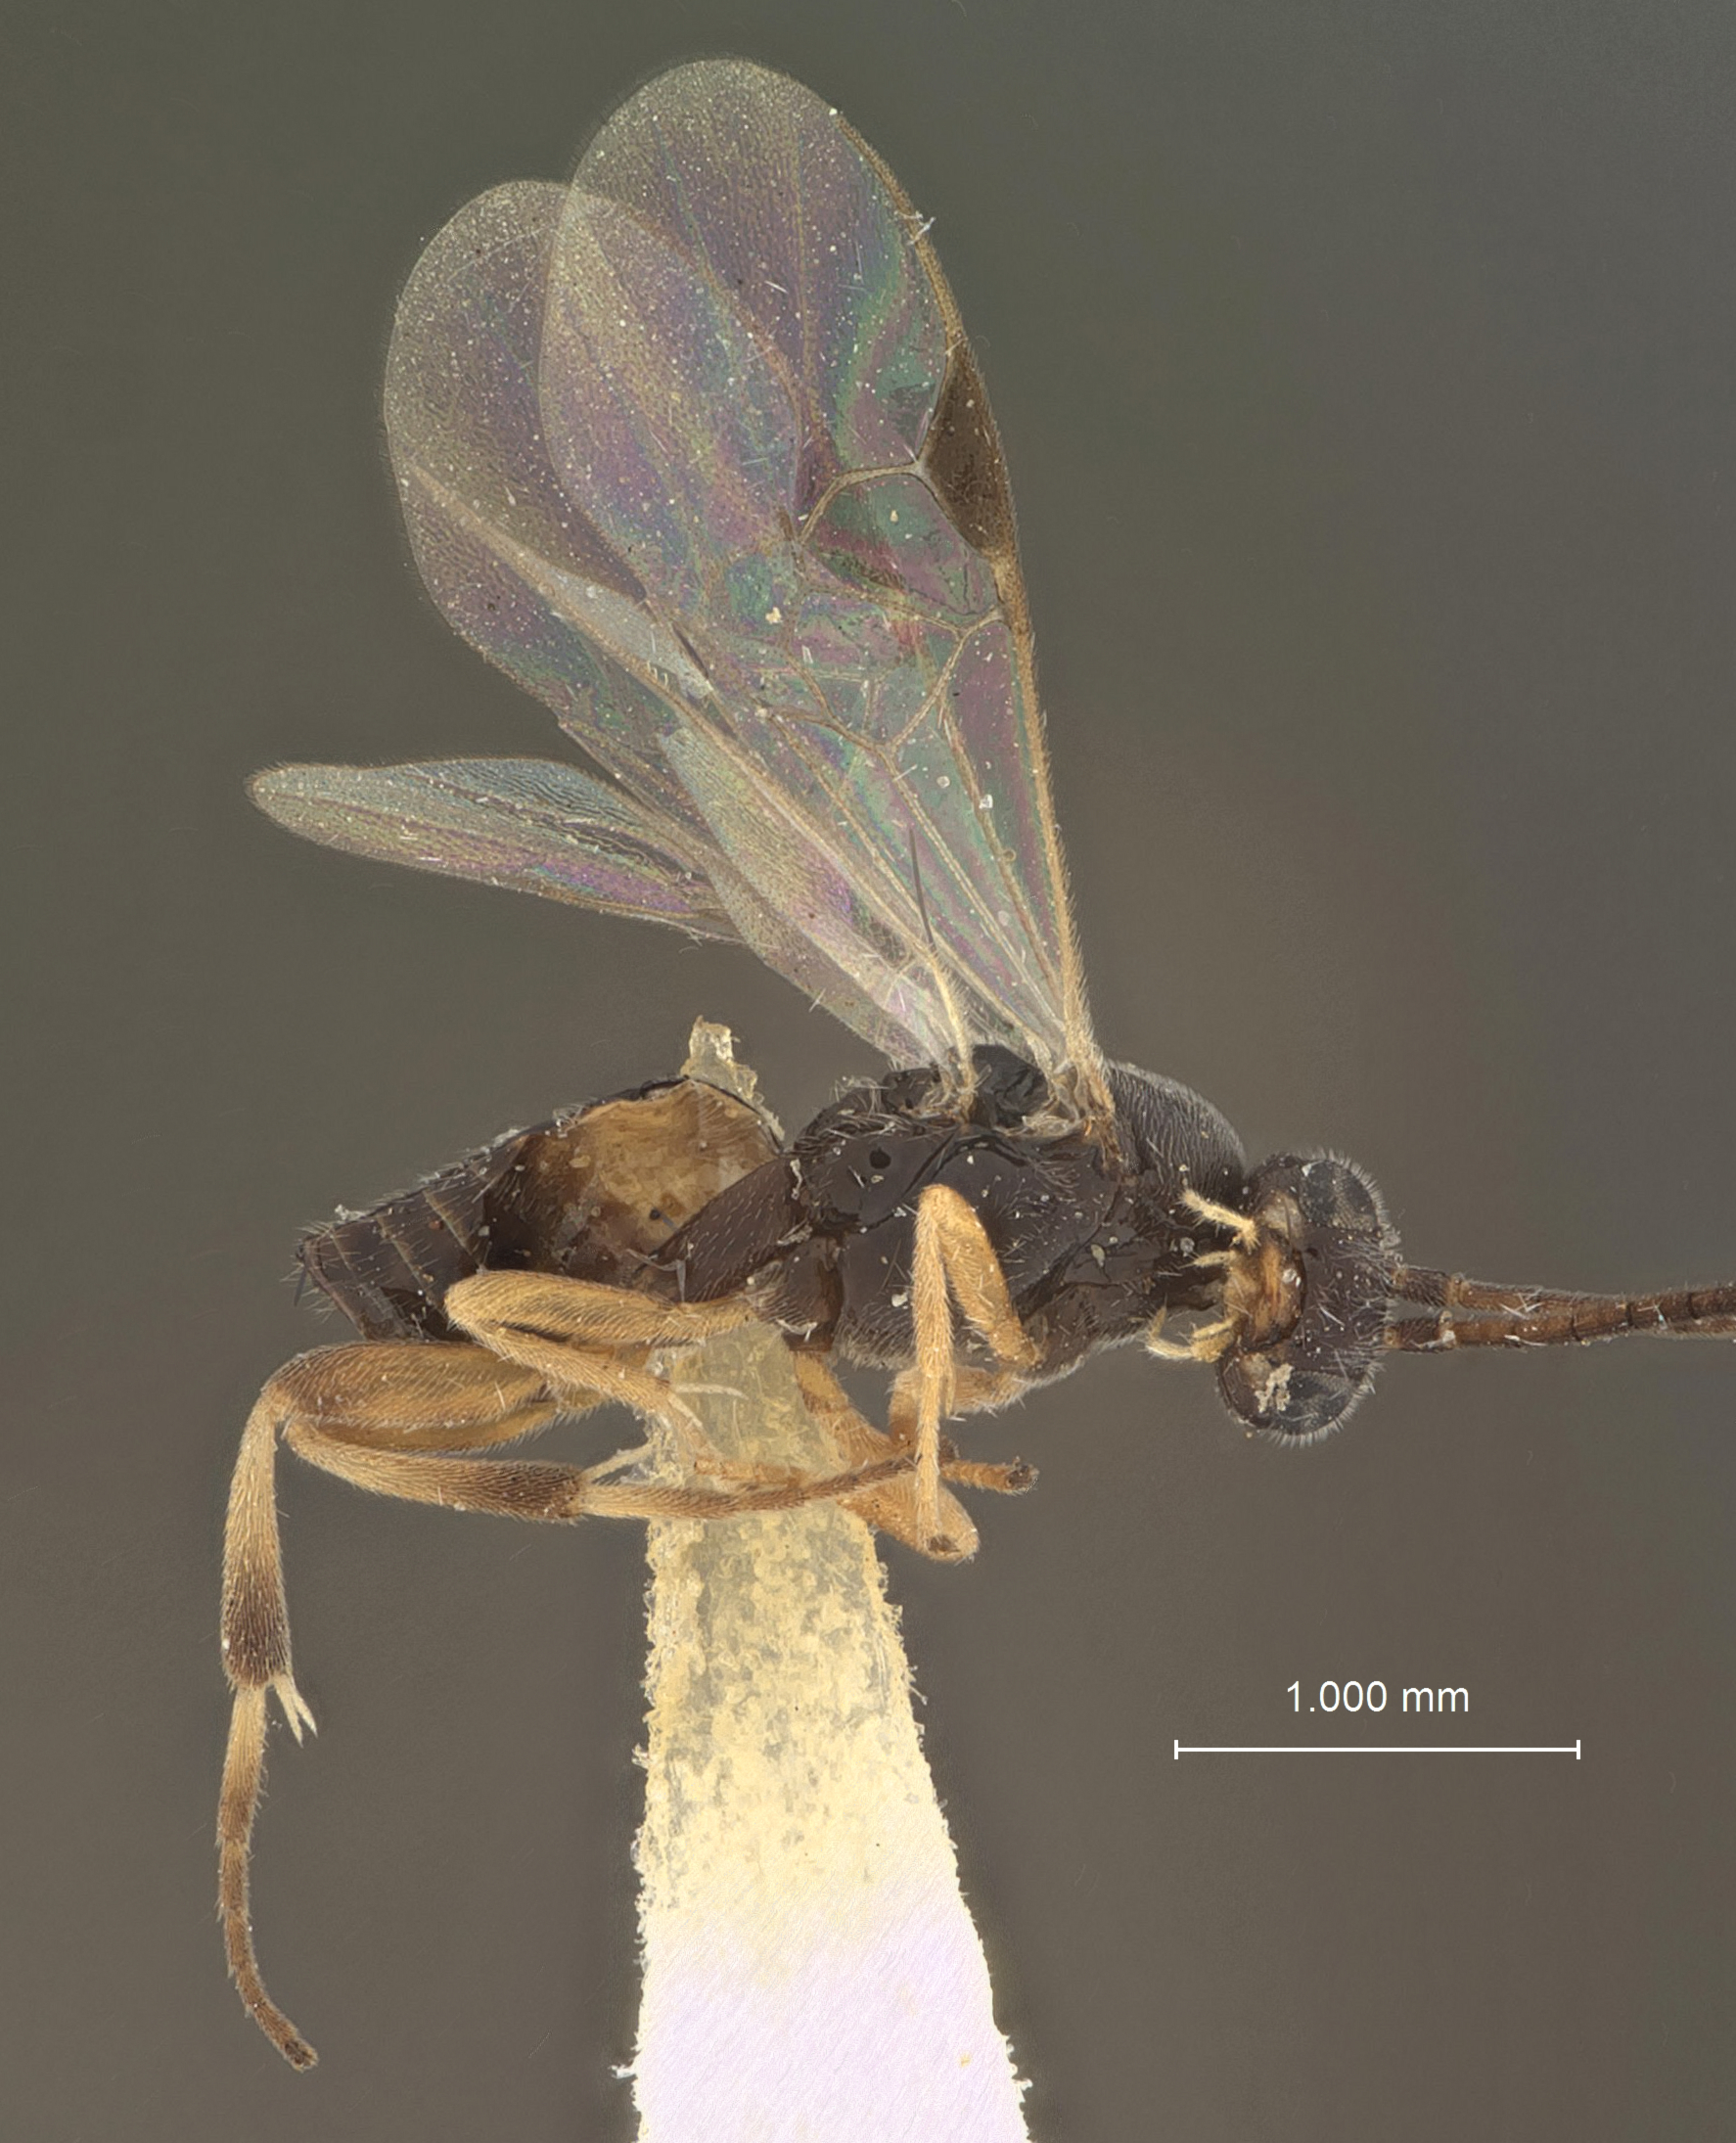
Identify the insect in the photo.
Apanteles harrisinae
